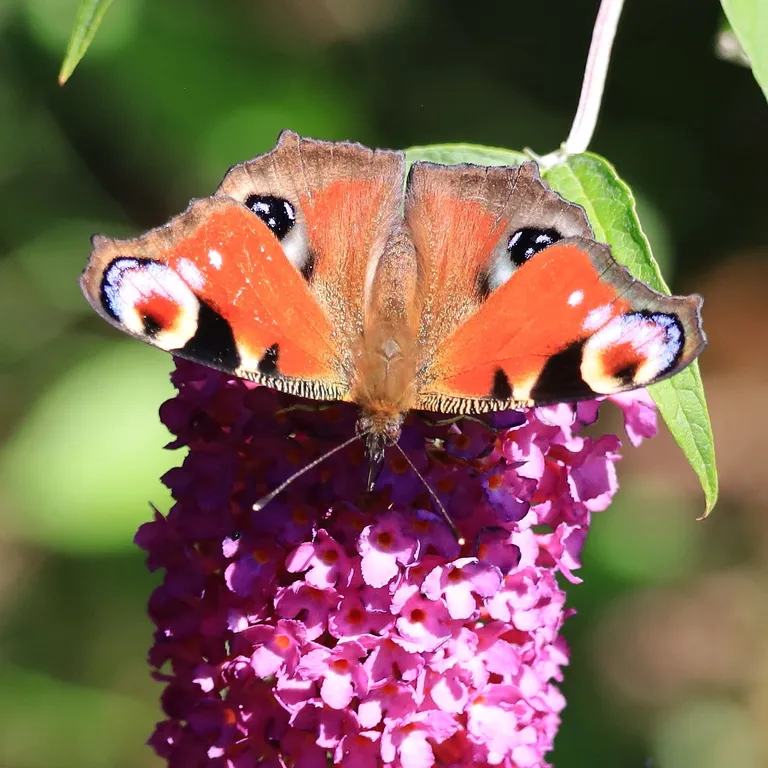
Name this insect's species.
Aglais io
